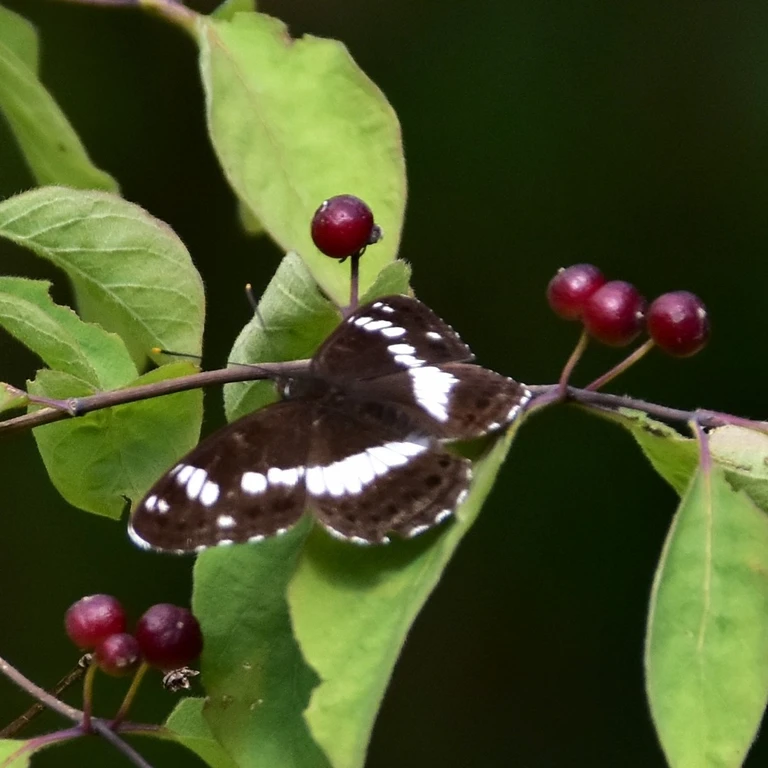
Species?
Limenitis camilla (also Ladoga camilla)
